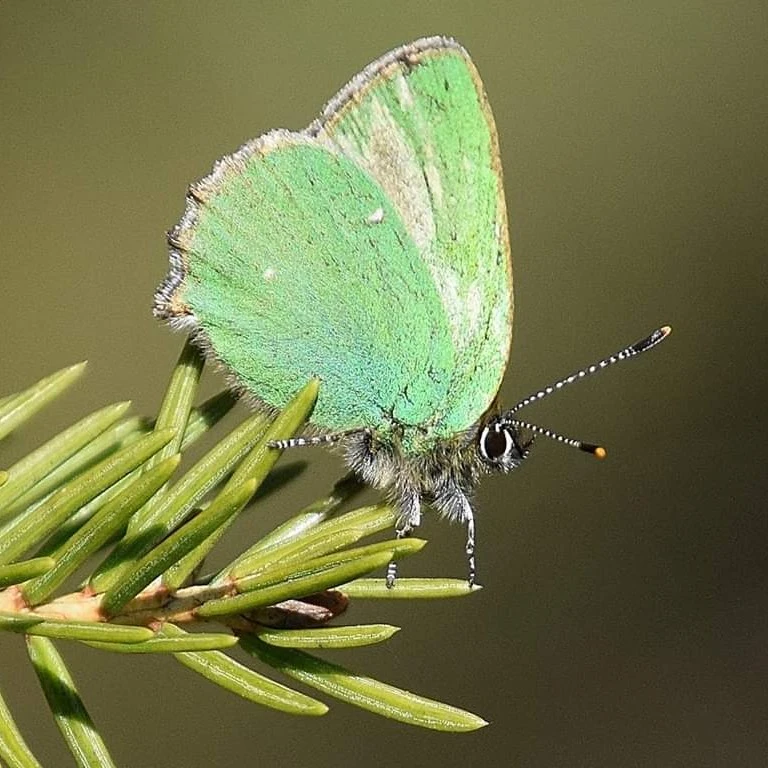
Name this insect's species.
Callophrys rubi
